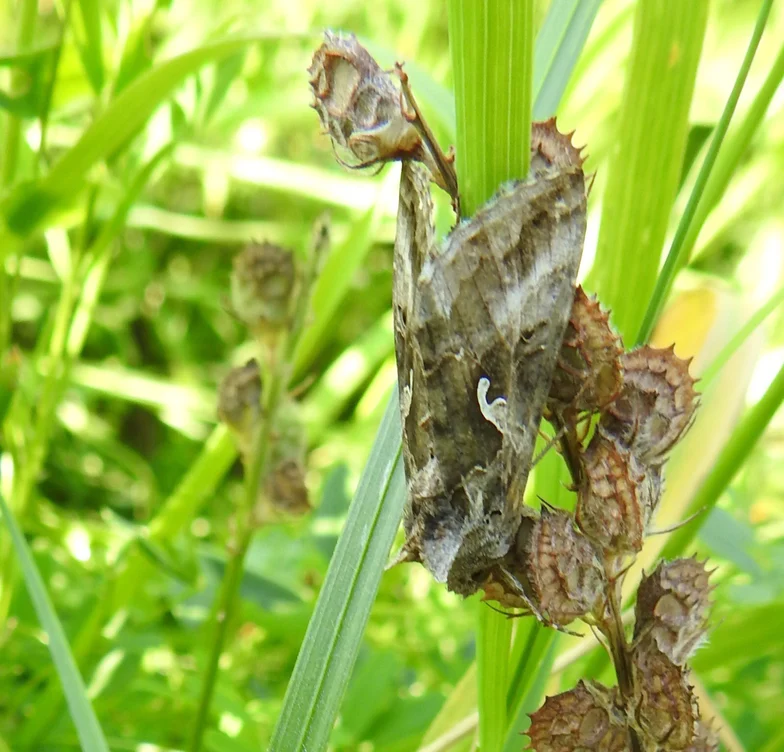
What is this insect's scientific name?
Autographa gamma
